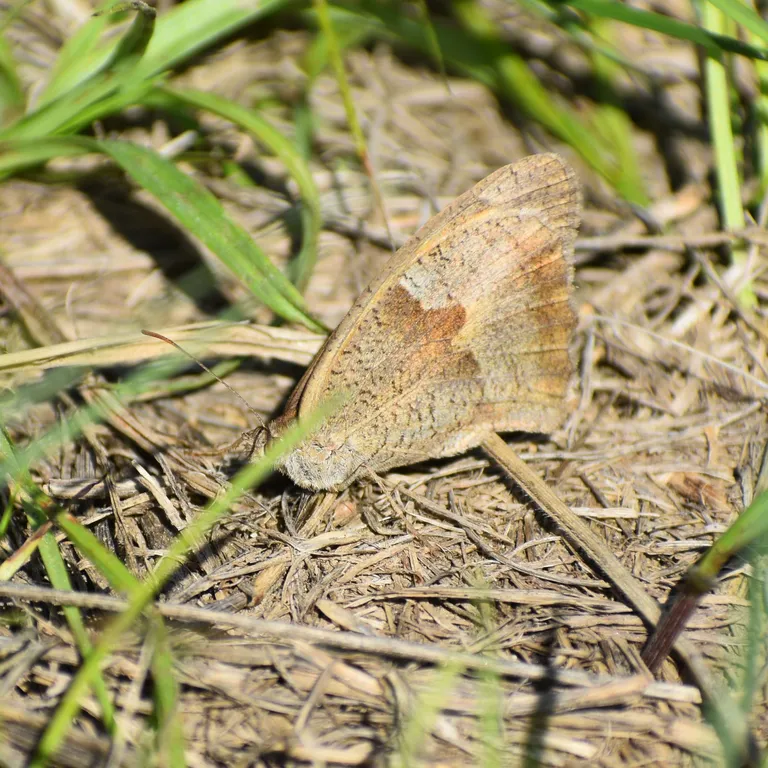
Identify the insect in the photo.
Maniola jurtina
